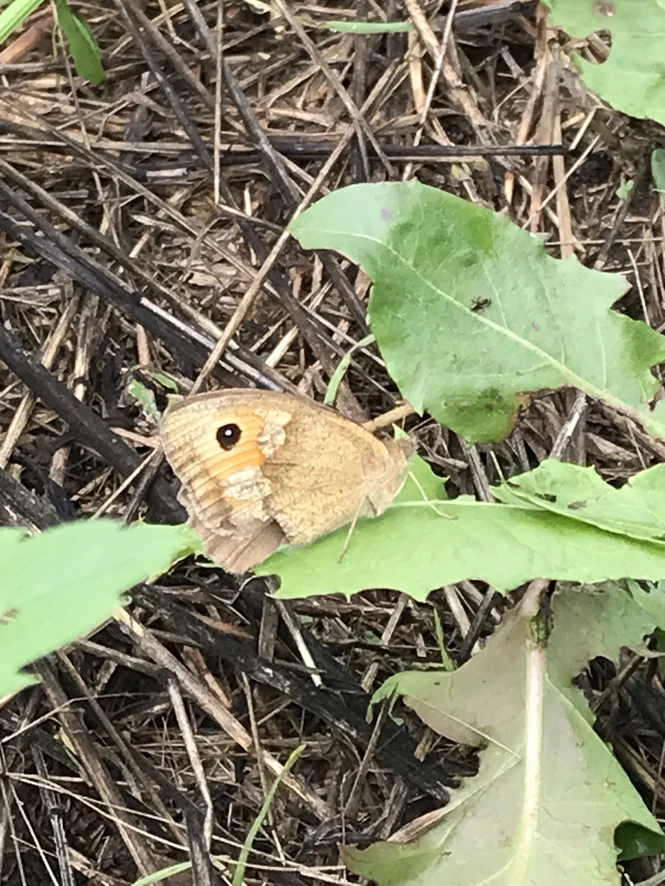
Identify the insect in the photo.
Maniola jurtina
